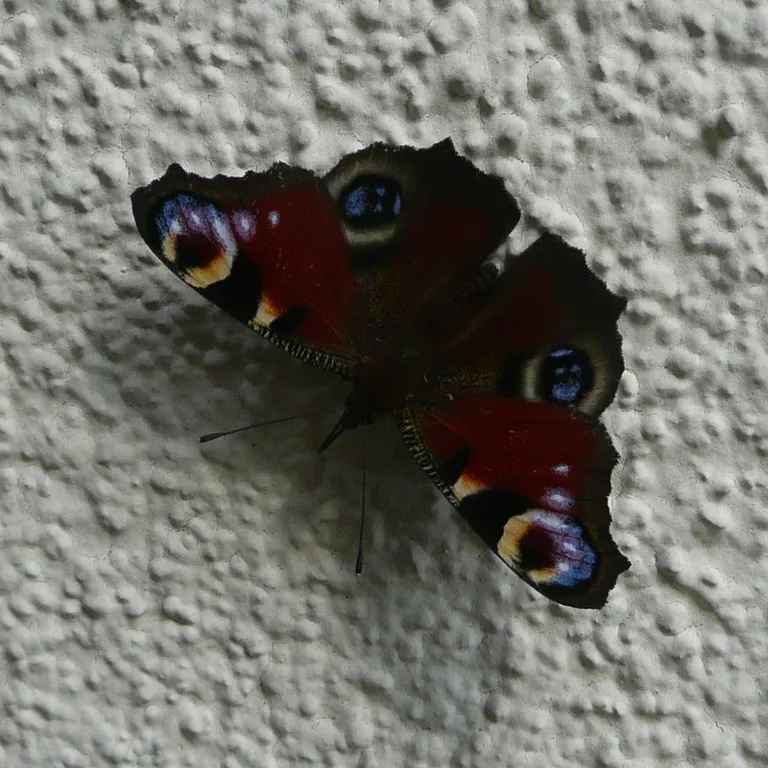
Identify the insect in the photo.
Aglais io
